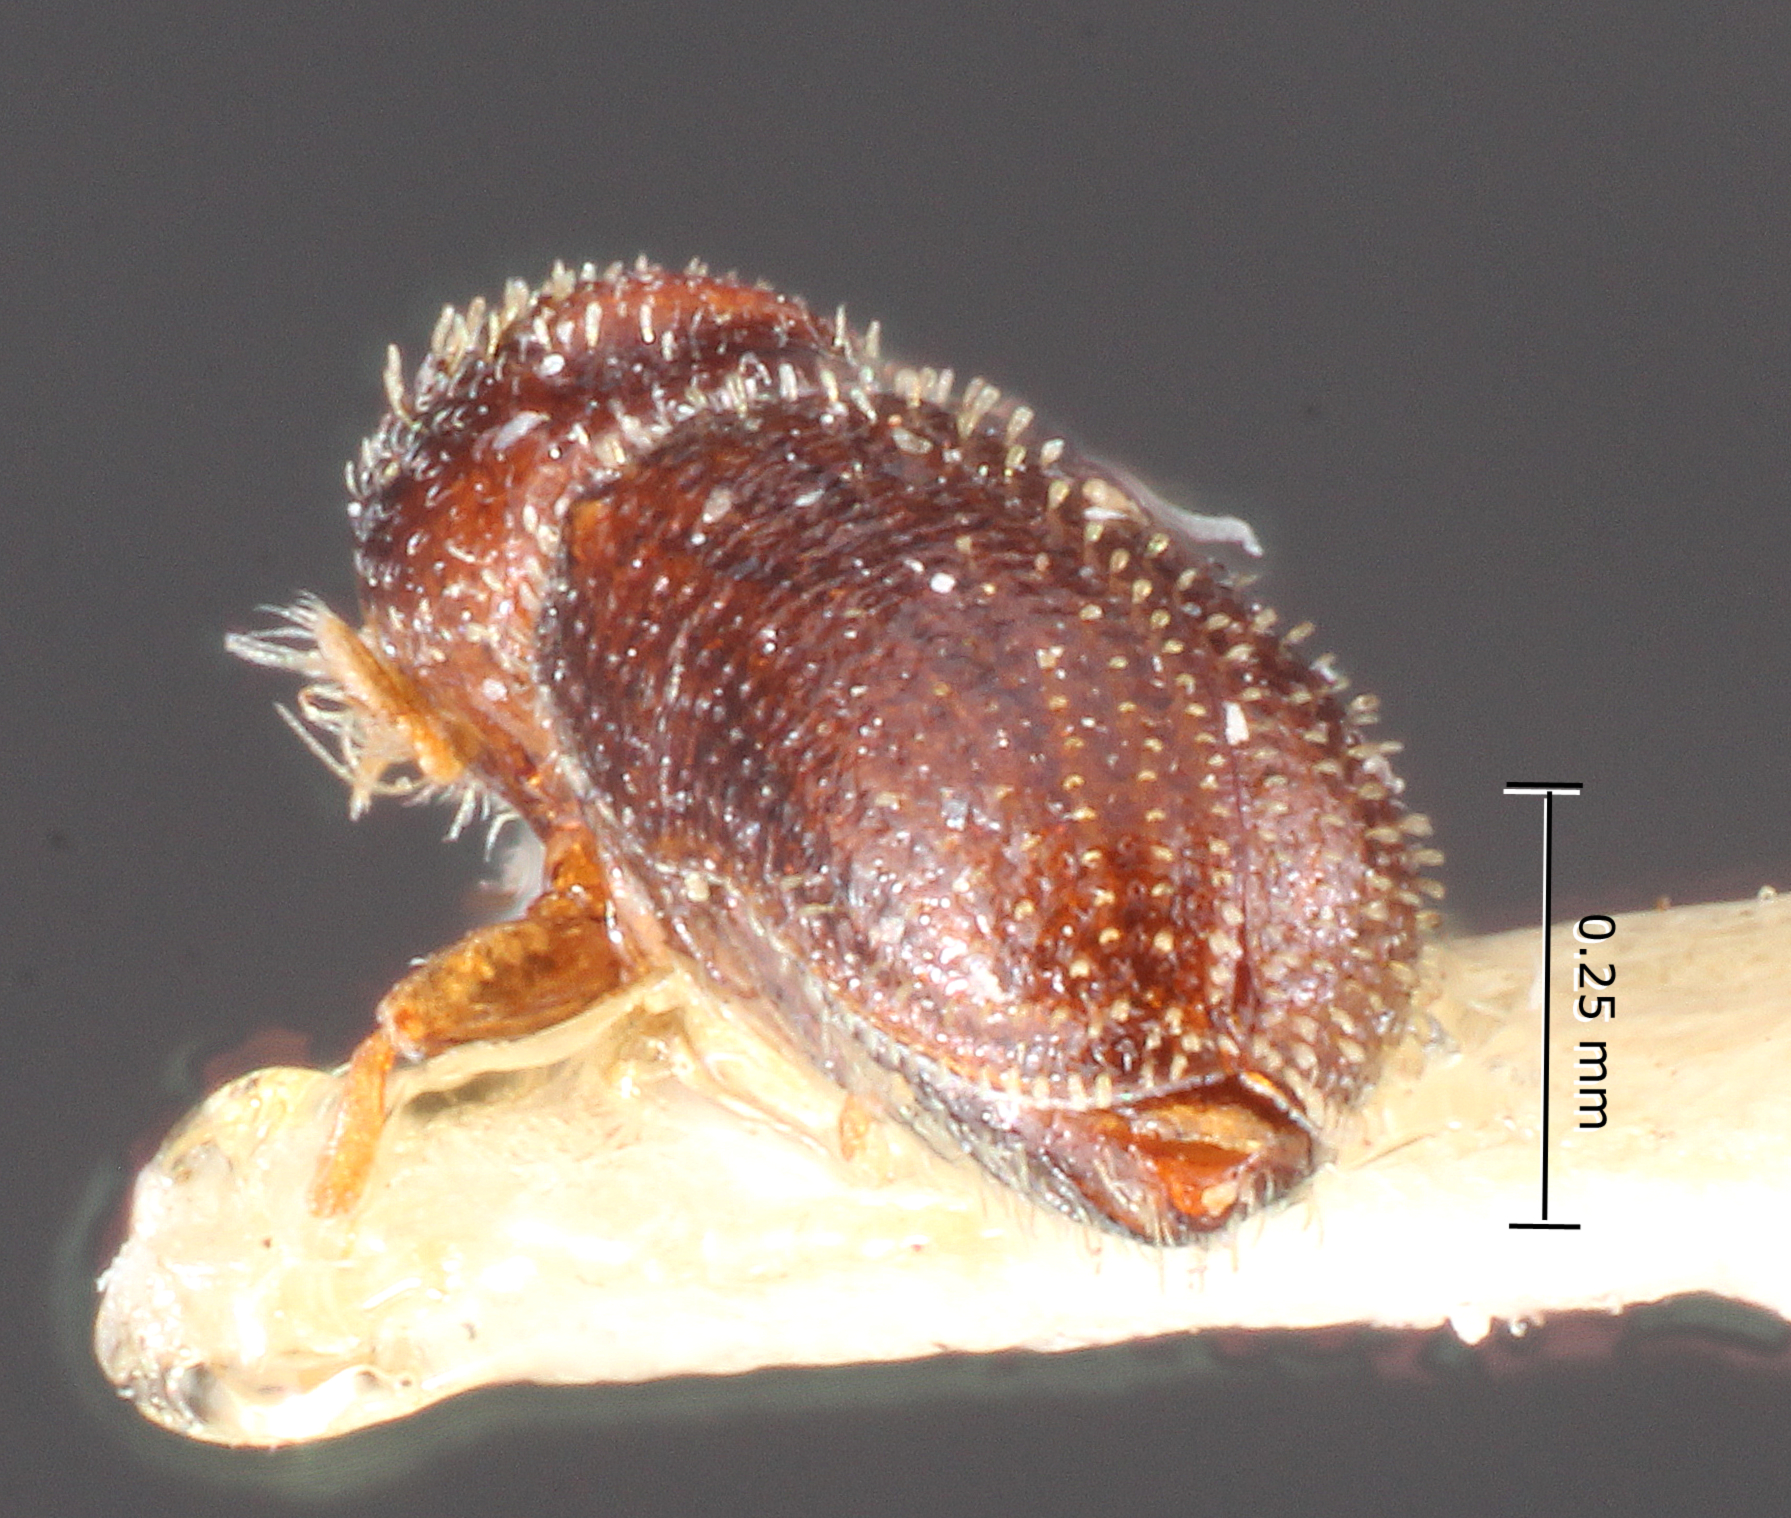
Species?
Cryptocleptes murilloi
